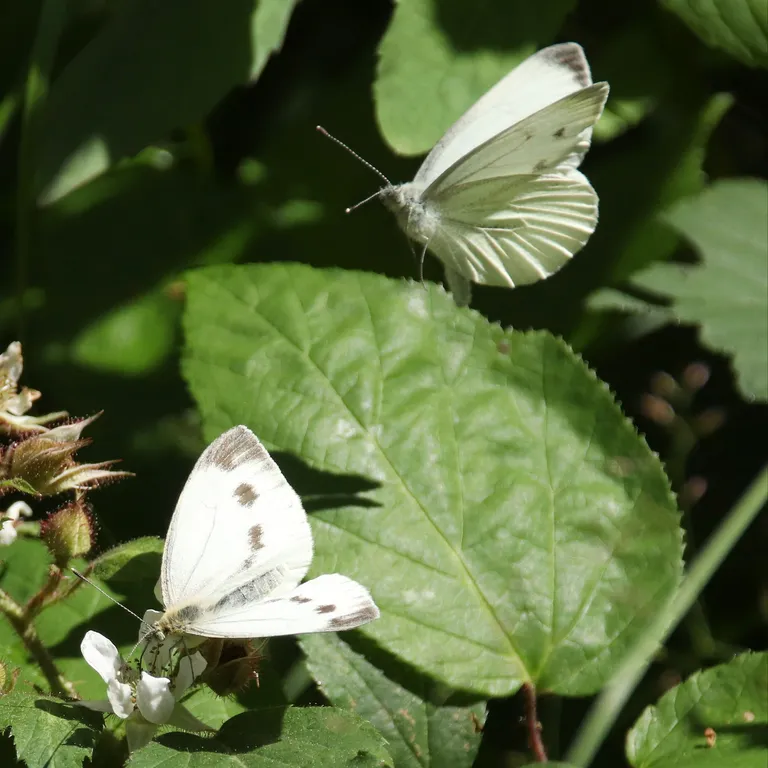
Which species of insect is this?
Pieris napi
